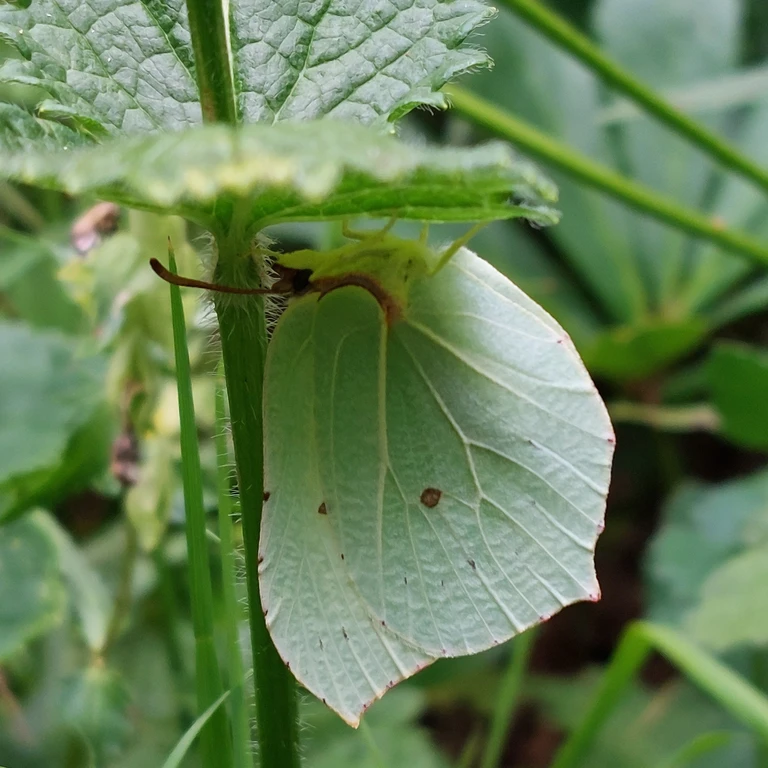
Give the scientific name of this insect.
Gonepteryx rhamni
